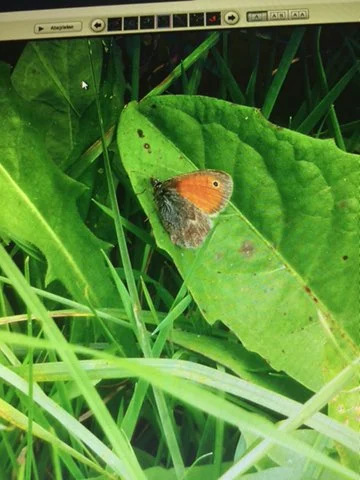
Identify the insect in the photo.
Coenonympha pamphilus
